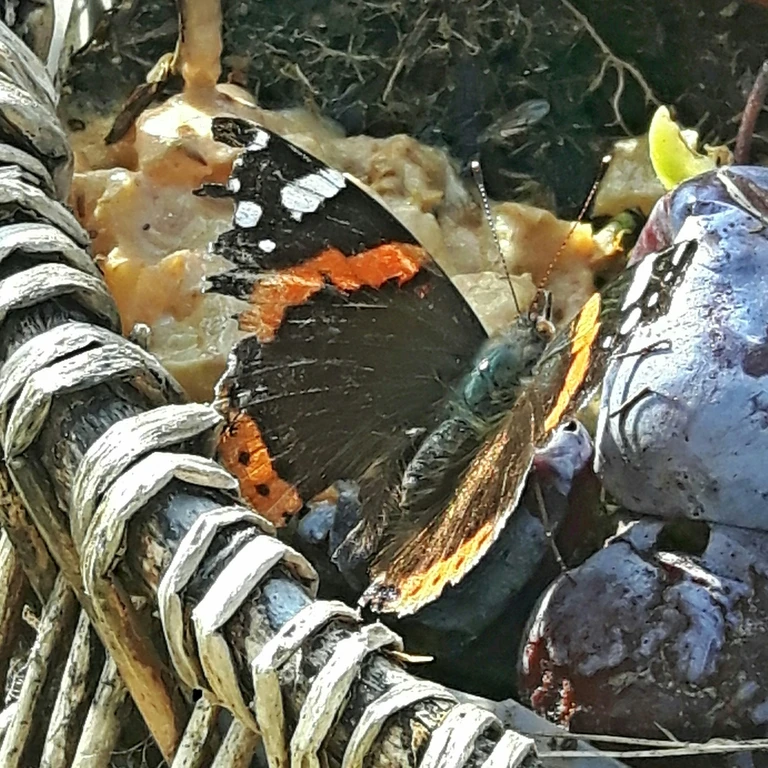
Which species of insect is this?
Vanessa atalanta
